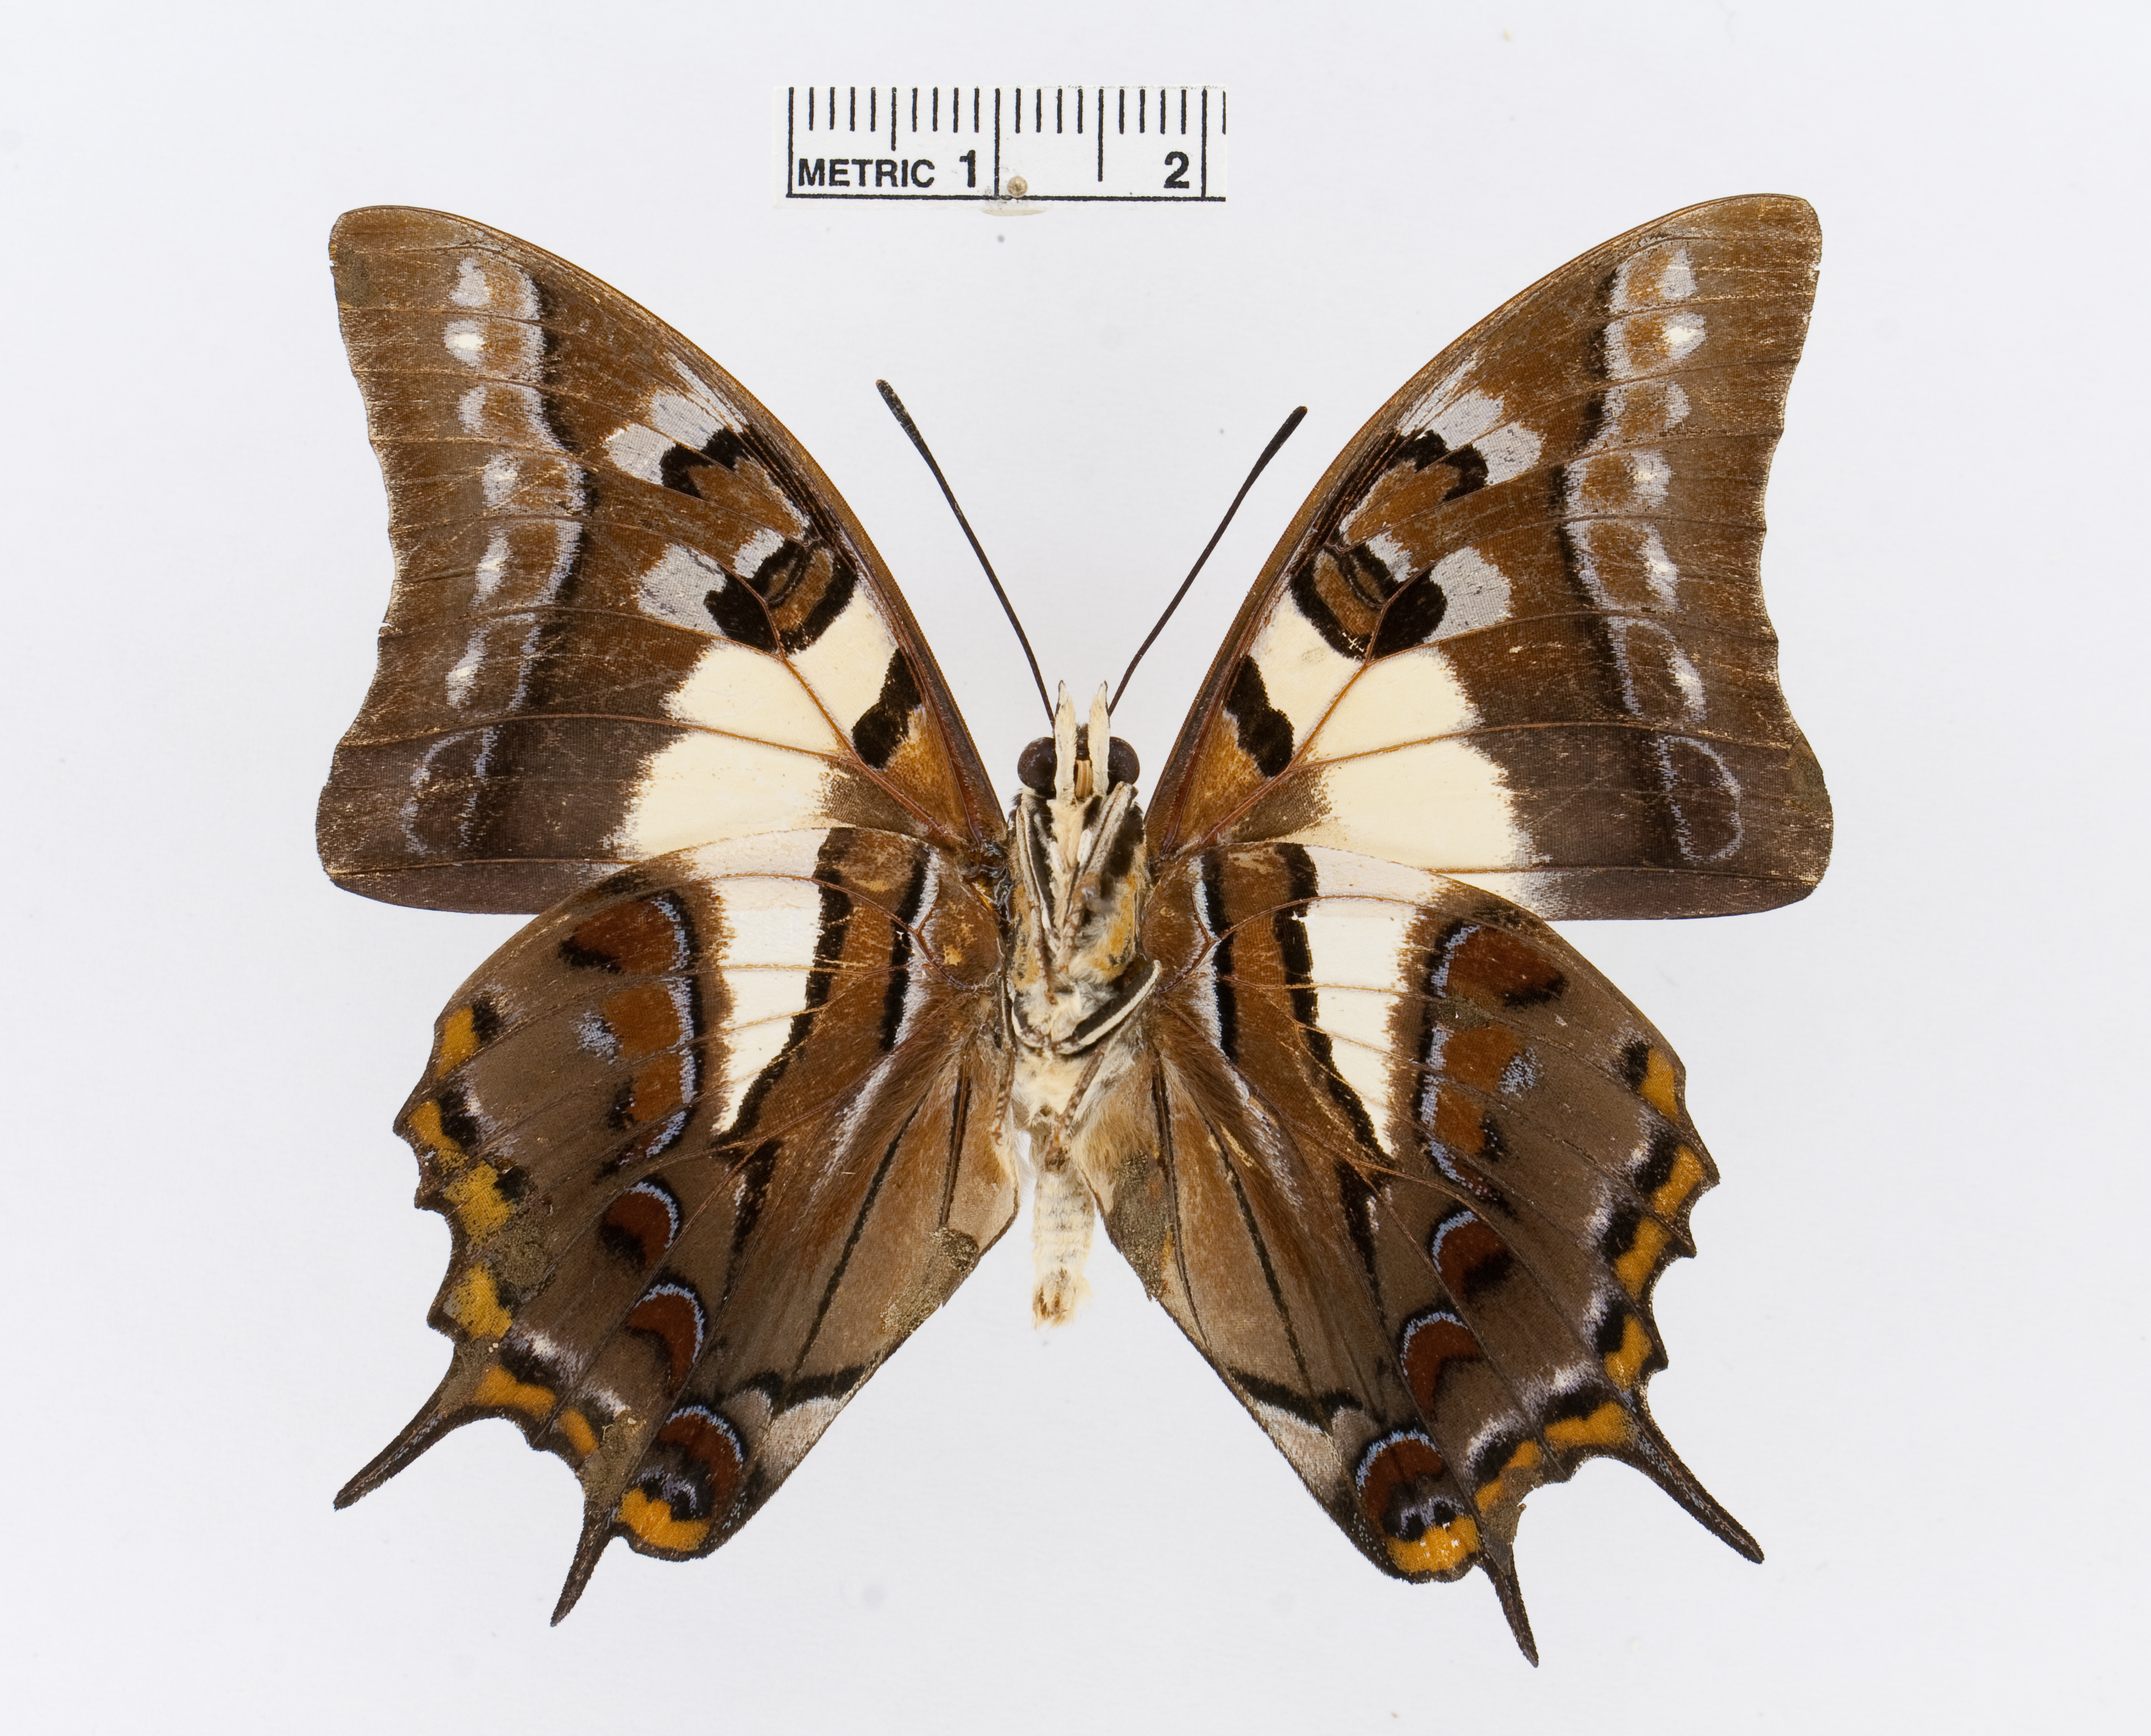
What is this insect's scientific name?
Polyura pyrrhus
